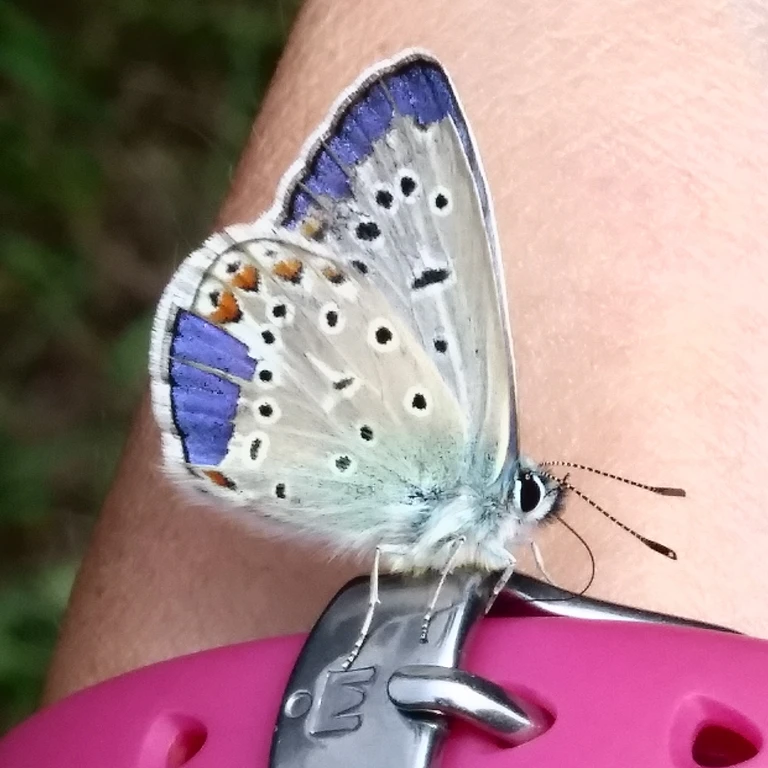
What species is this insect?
Polyommatus icarus
